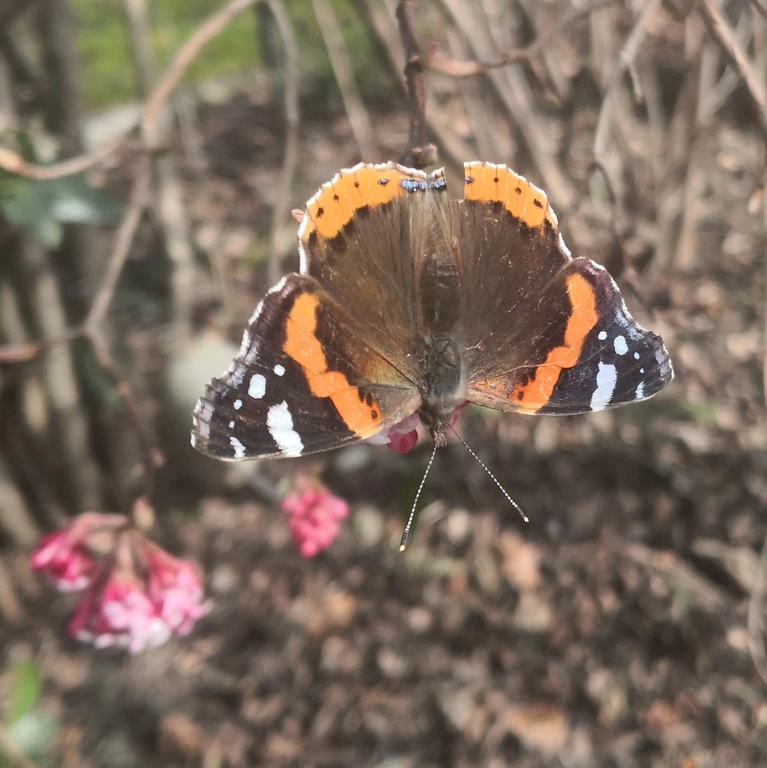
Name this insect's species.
Vanessa atalanta
